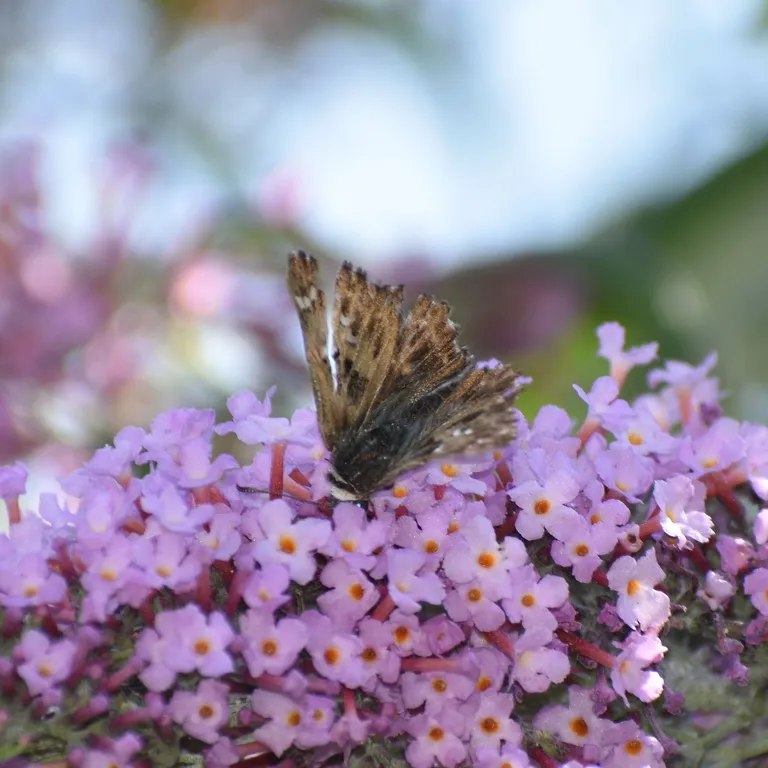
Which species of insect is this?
Carcharodus alceae
